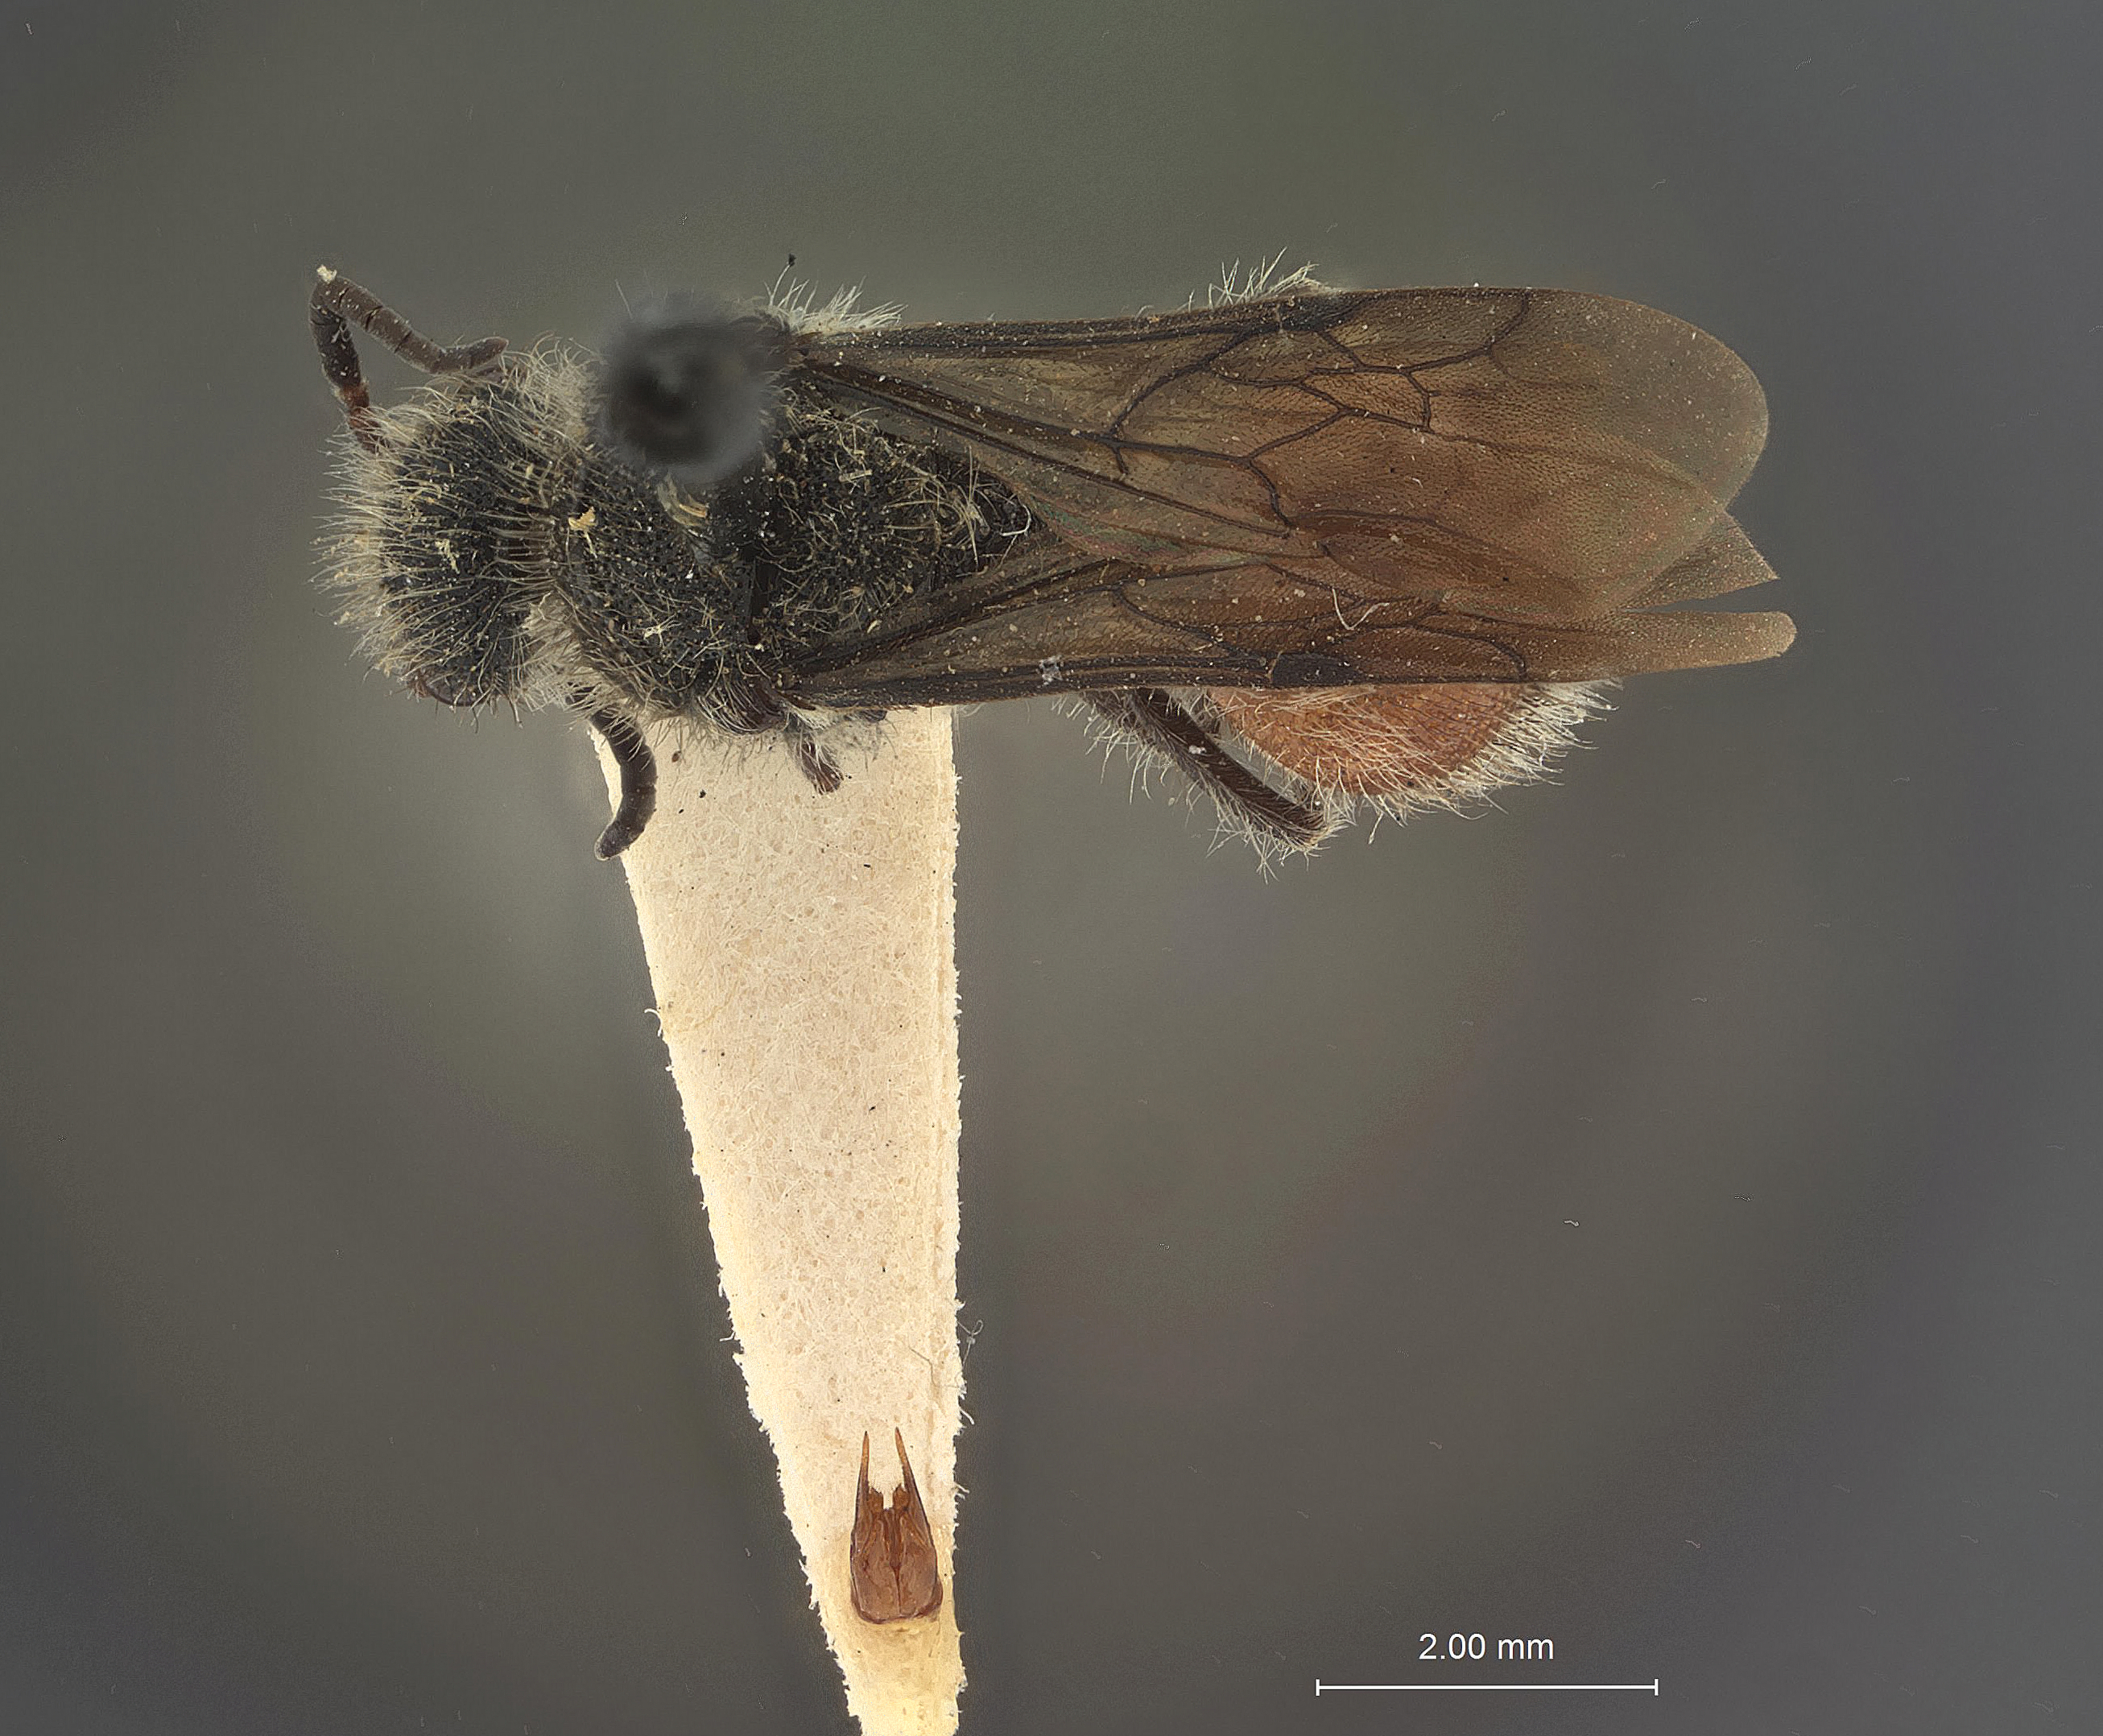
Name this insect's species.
Pseudomethoca russeola
